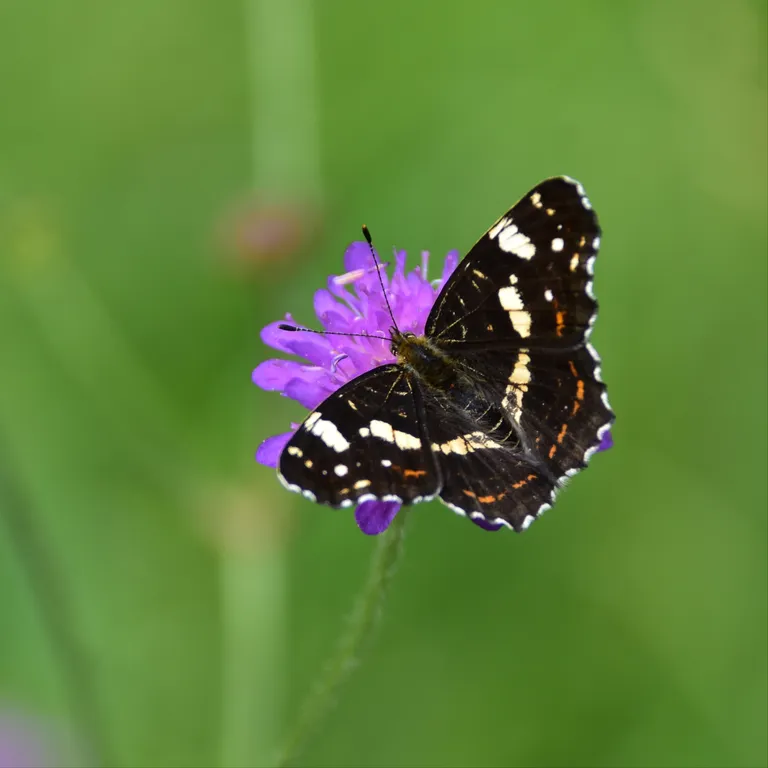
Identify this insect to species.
Araschnia levana
